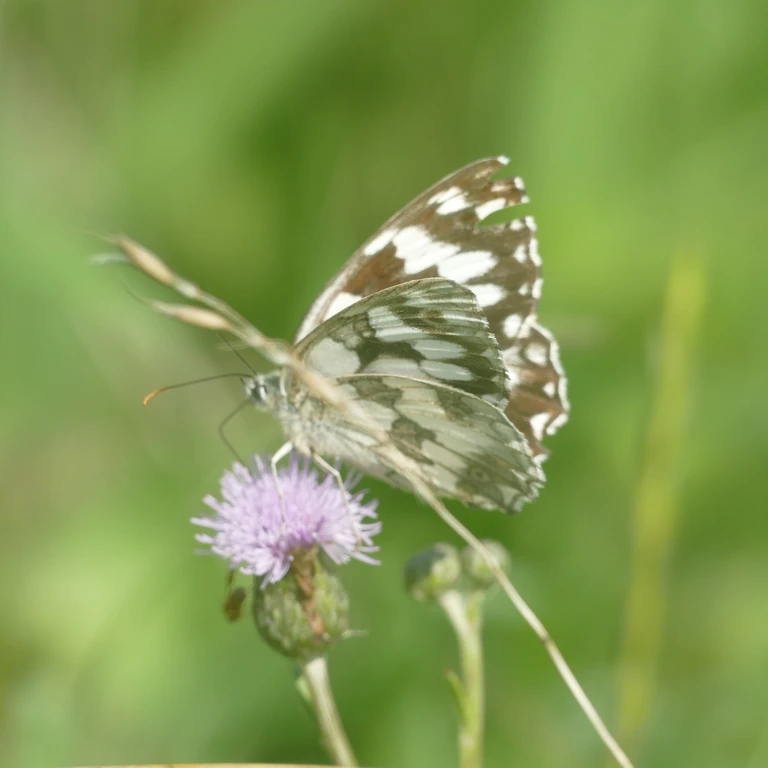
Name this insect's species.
Melanargia galathea
